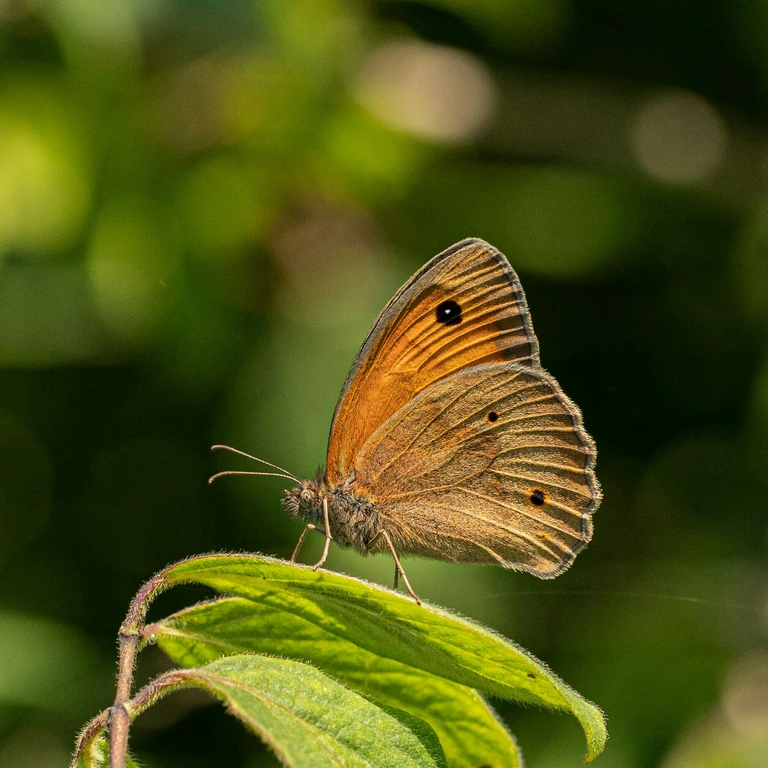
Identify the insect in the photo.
Maniola jurtina
